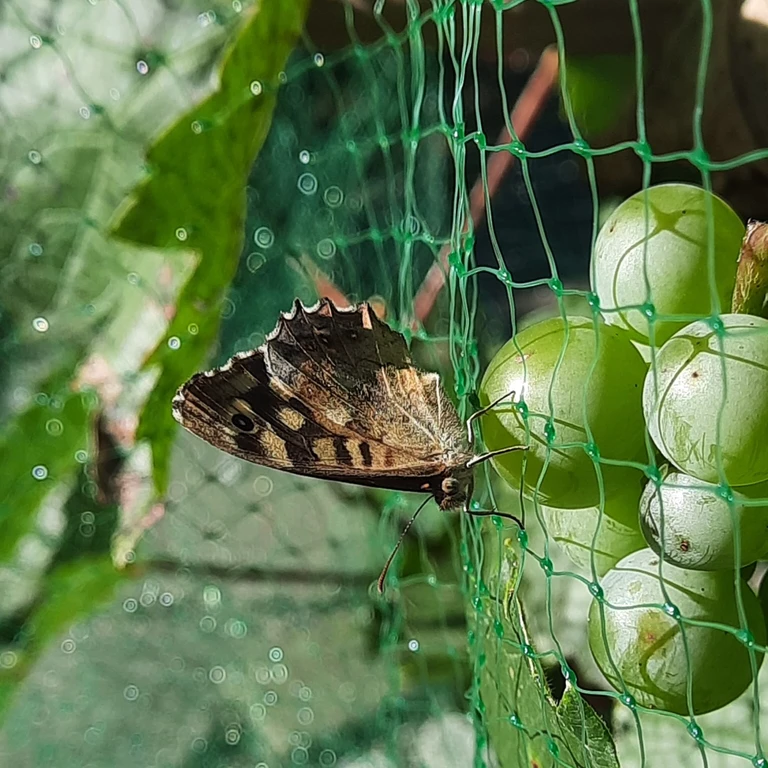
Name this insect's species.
Pararge aegeria
